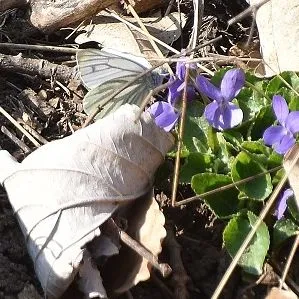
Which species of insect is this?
Pieris napi
